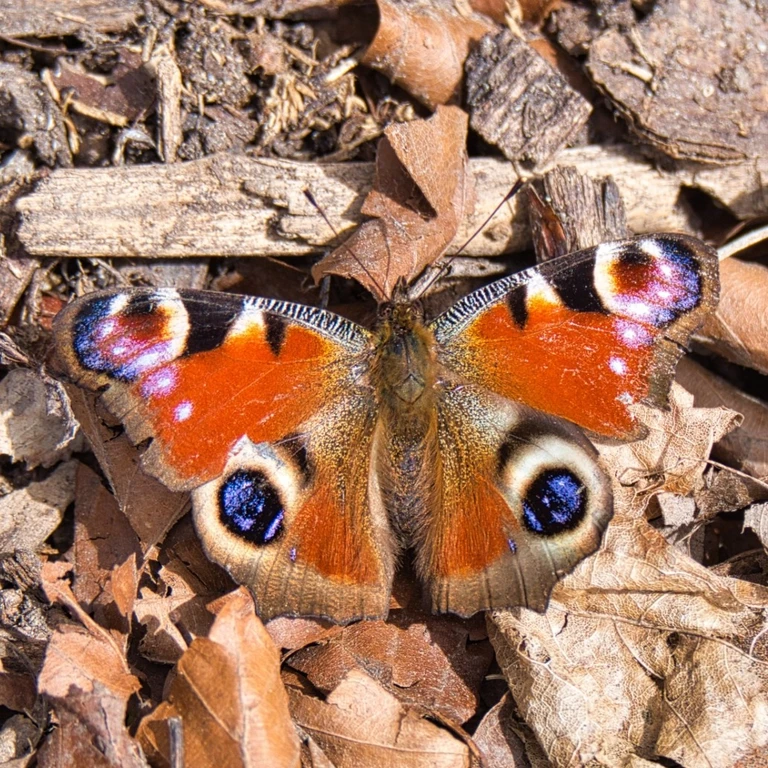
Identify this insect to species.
Aglais io
